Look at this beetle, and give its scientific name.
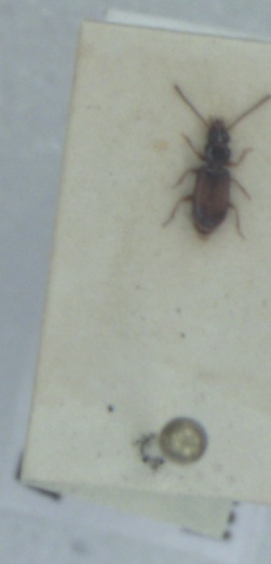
Perileptus areolatus
